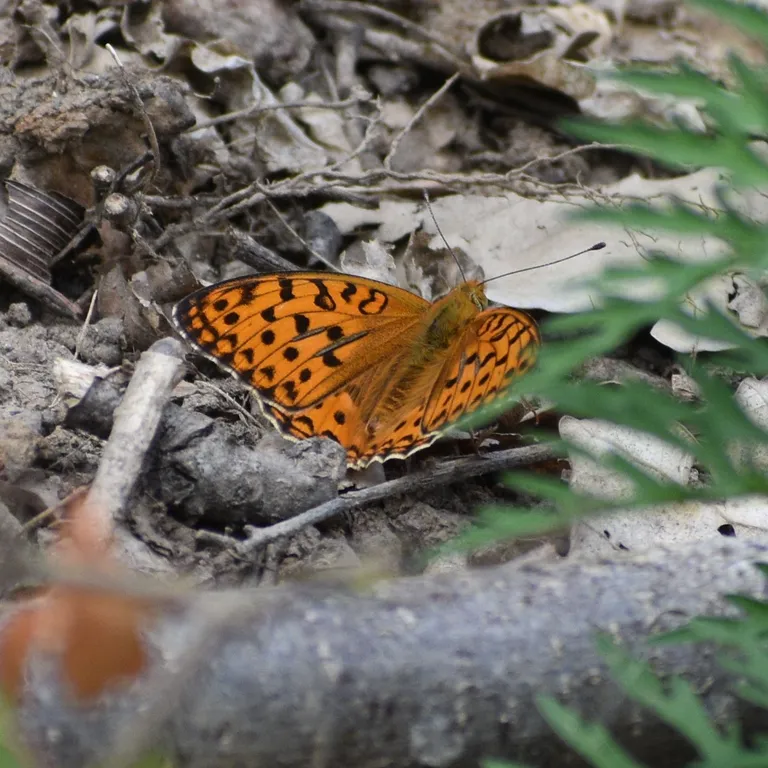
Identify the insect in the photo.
Fabriciana adippe
